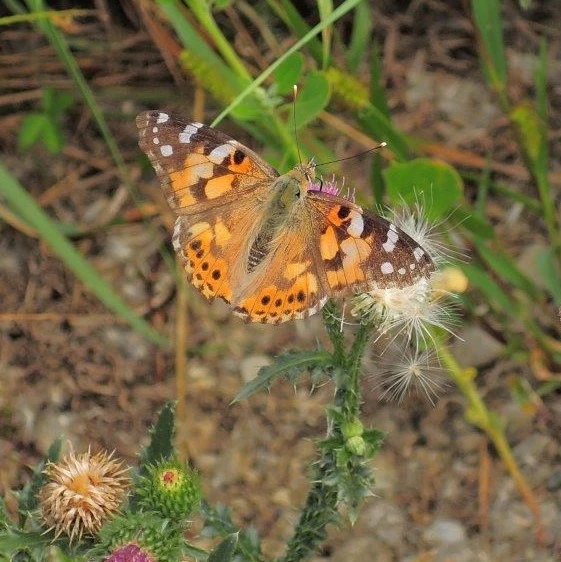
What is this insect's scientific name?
Vanessa cardui
